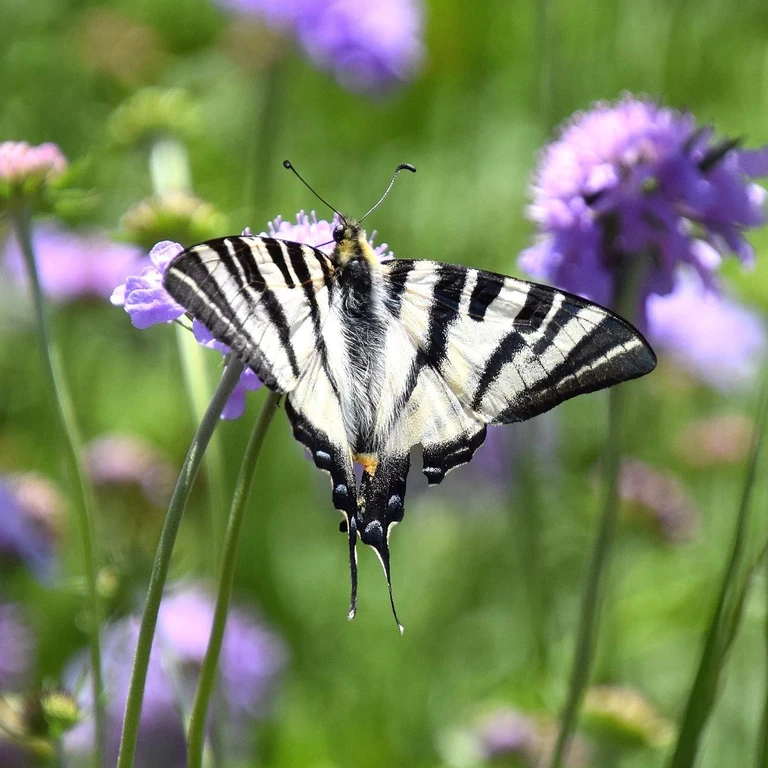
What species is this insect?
Iphiclides podalirius
